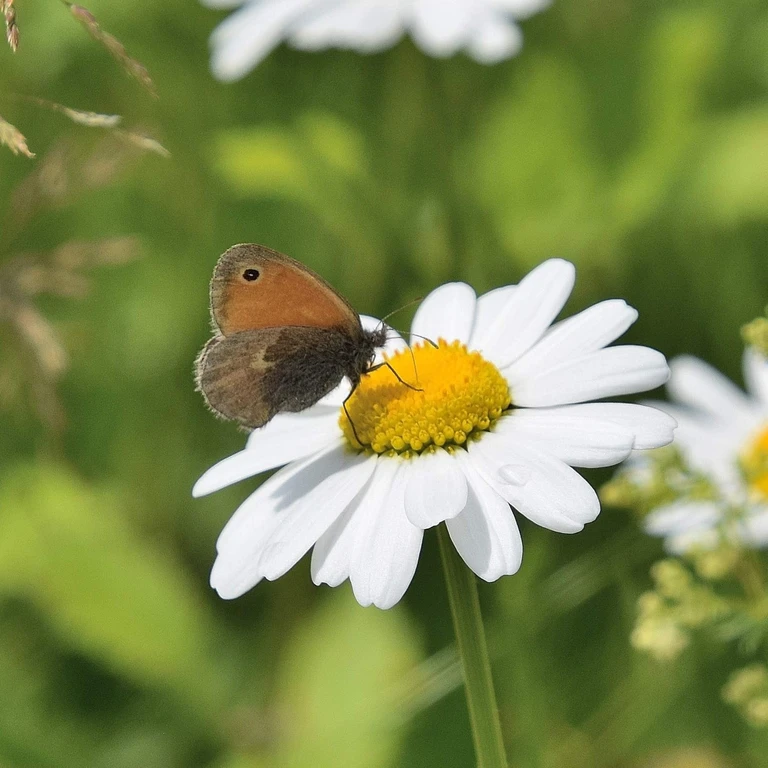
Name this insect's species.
Coenonympha pamphilus
